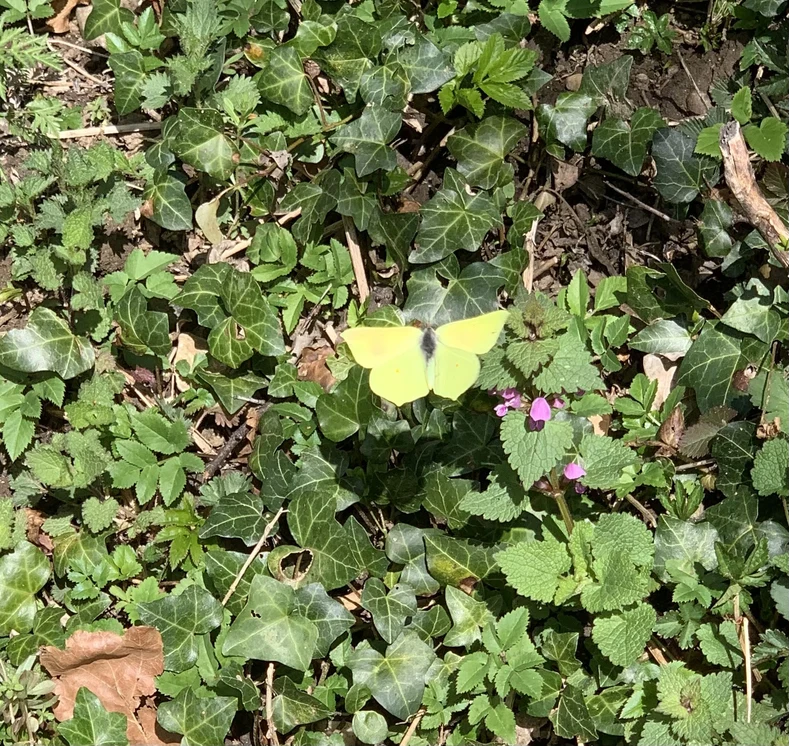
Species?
Gonepteryx rhamni
